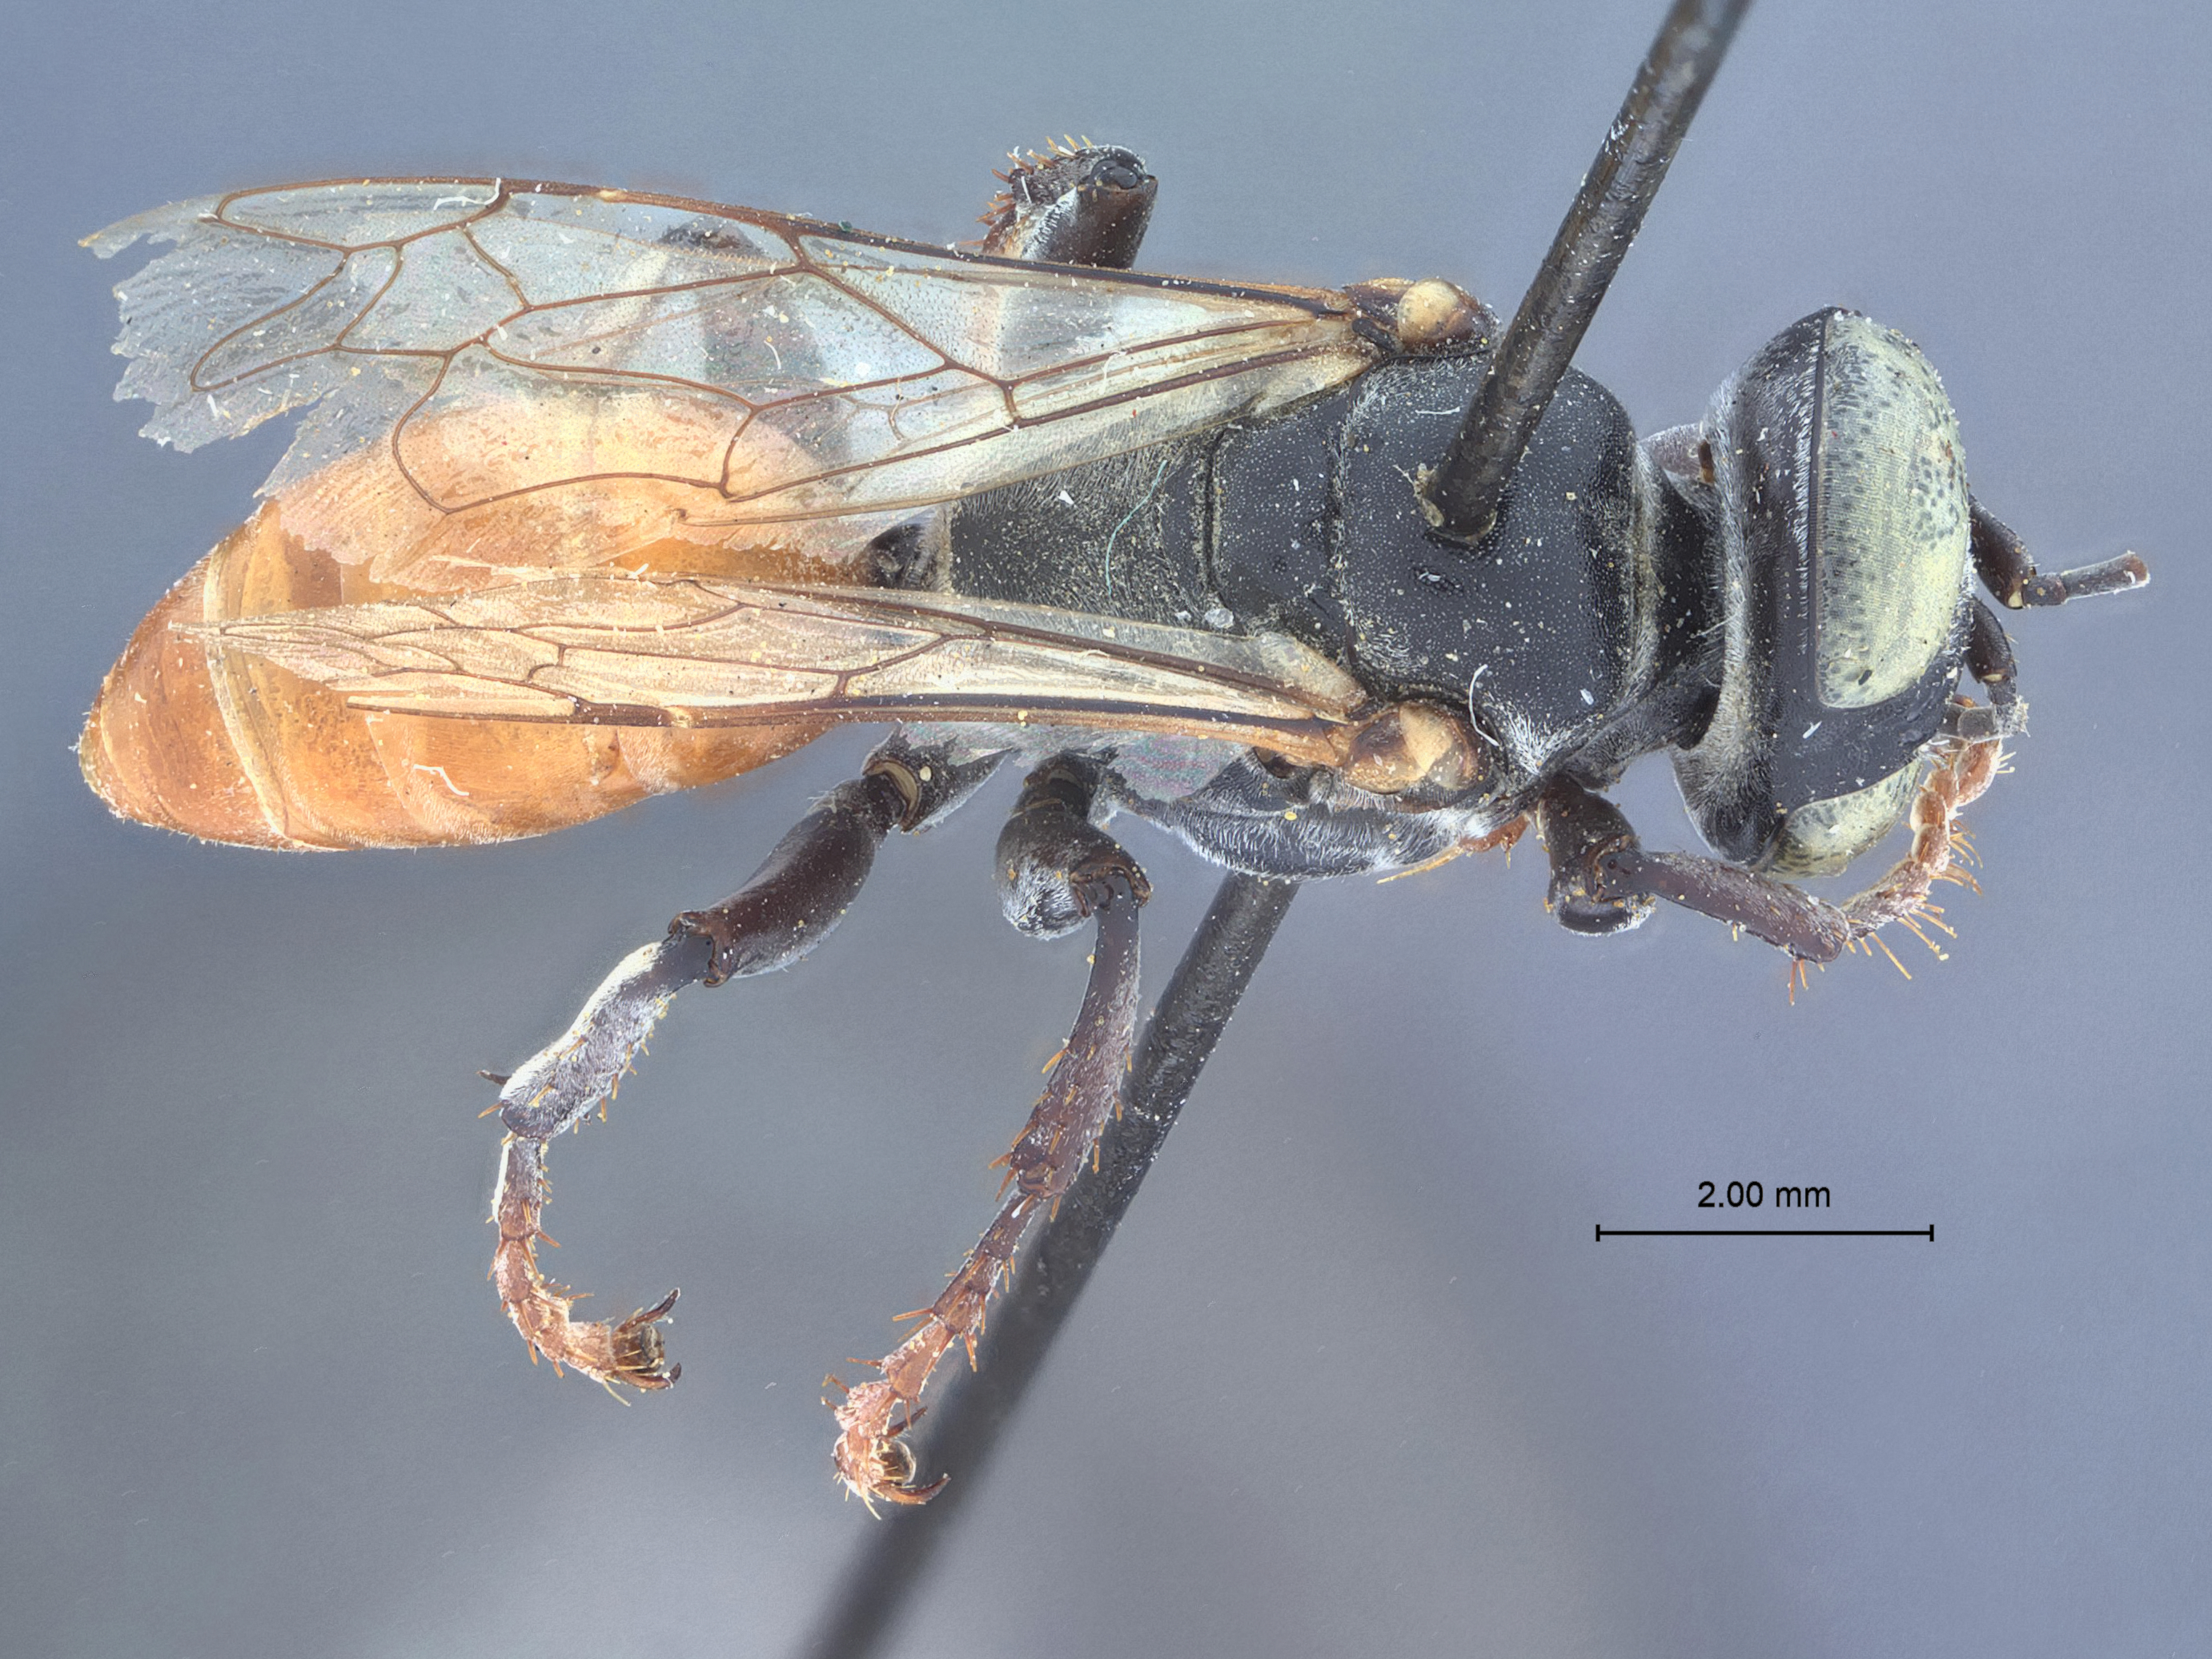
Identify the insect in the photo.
Tachysphex gillettei
